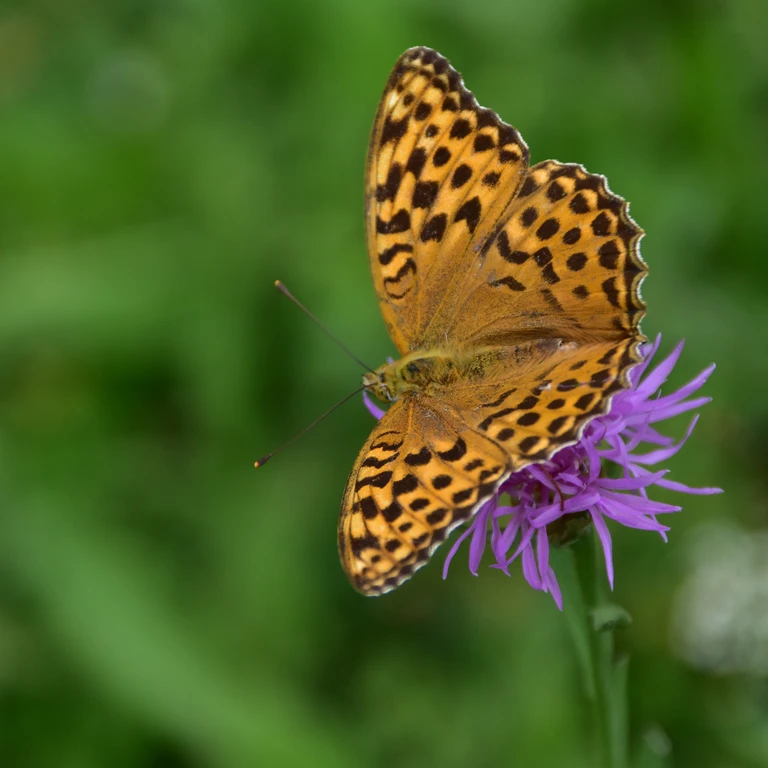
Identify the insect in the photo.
Argynnis paphia
